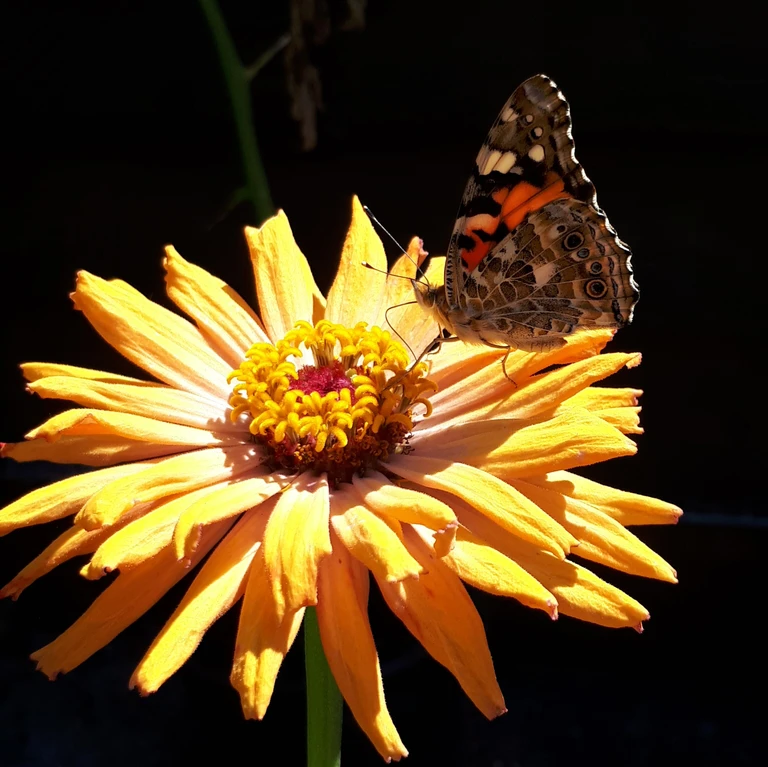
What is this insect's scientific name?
Vanessa cardui
